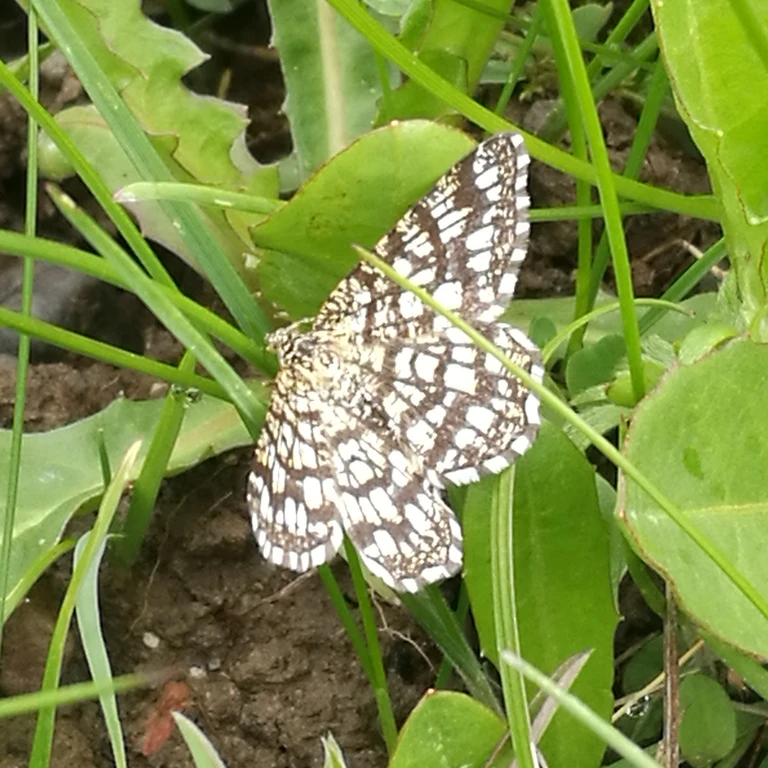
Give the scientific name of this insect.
Chiasmia clathrata
